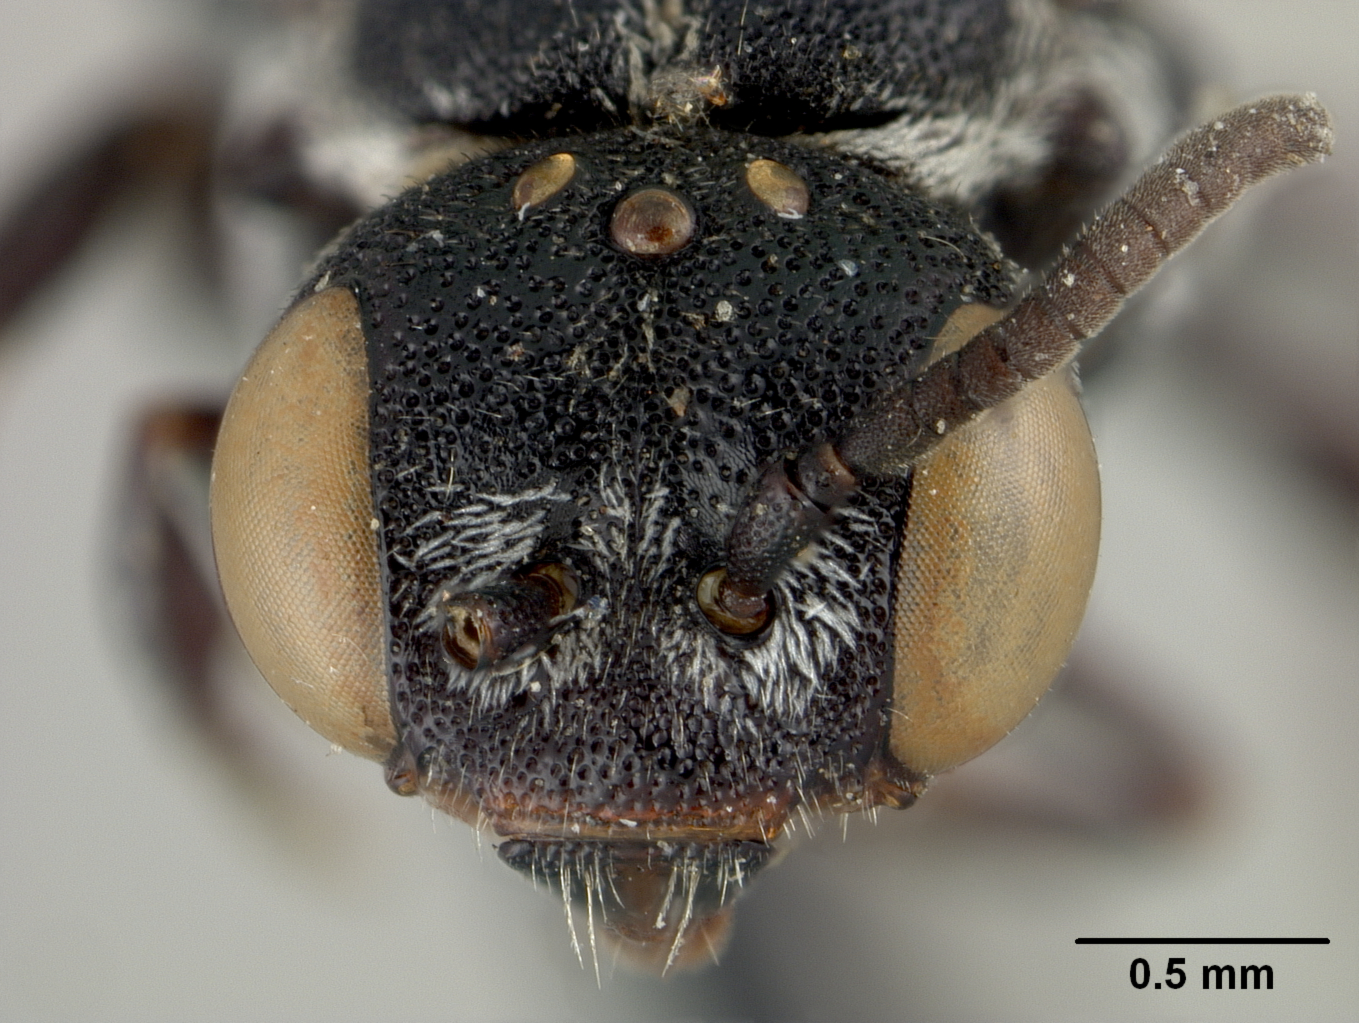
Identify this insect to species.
Holcopasites pseudocarinatus
